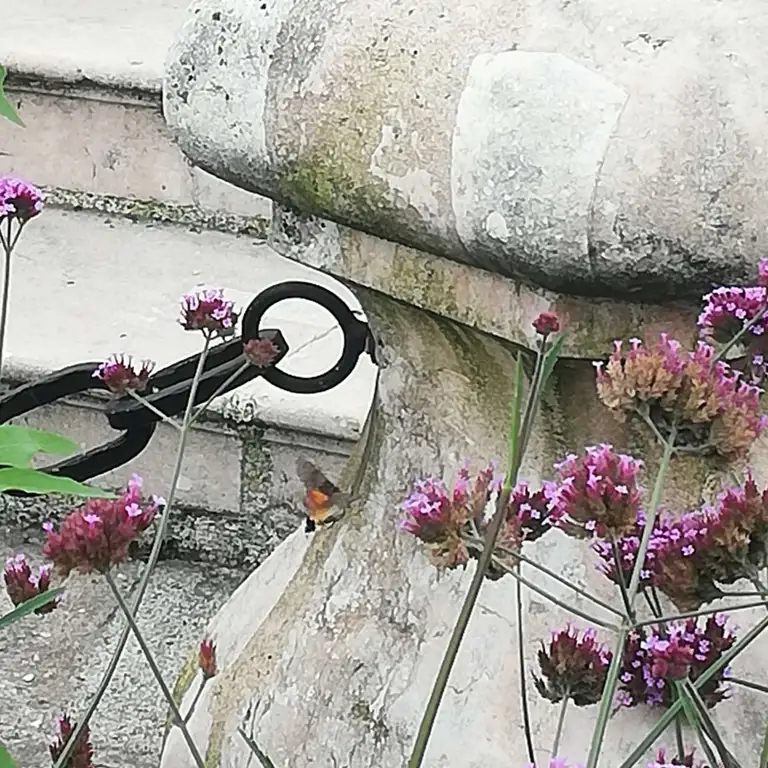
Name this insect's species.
Macroglossum stellatarum
